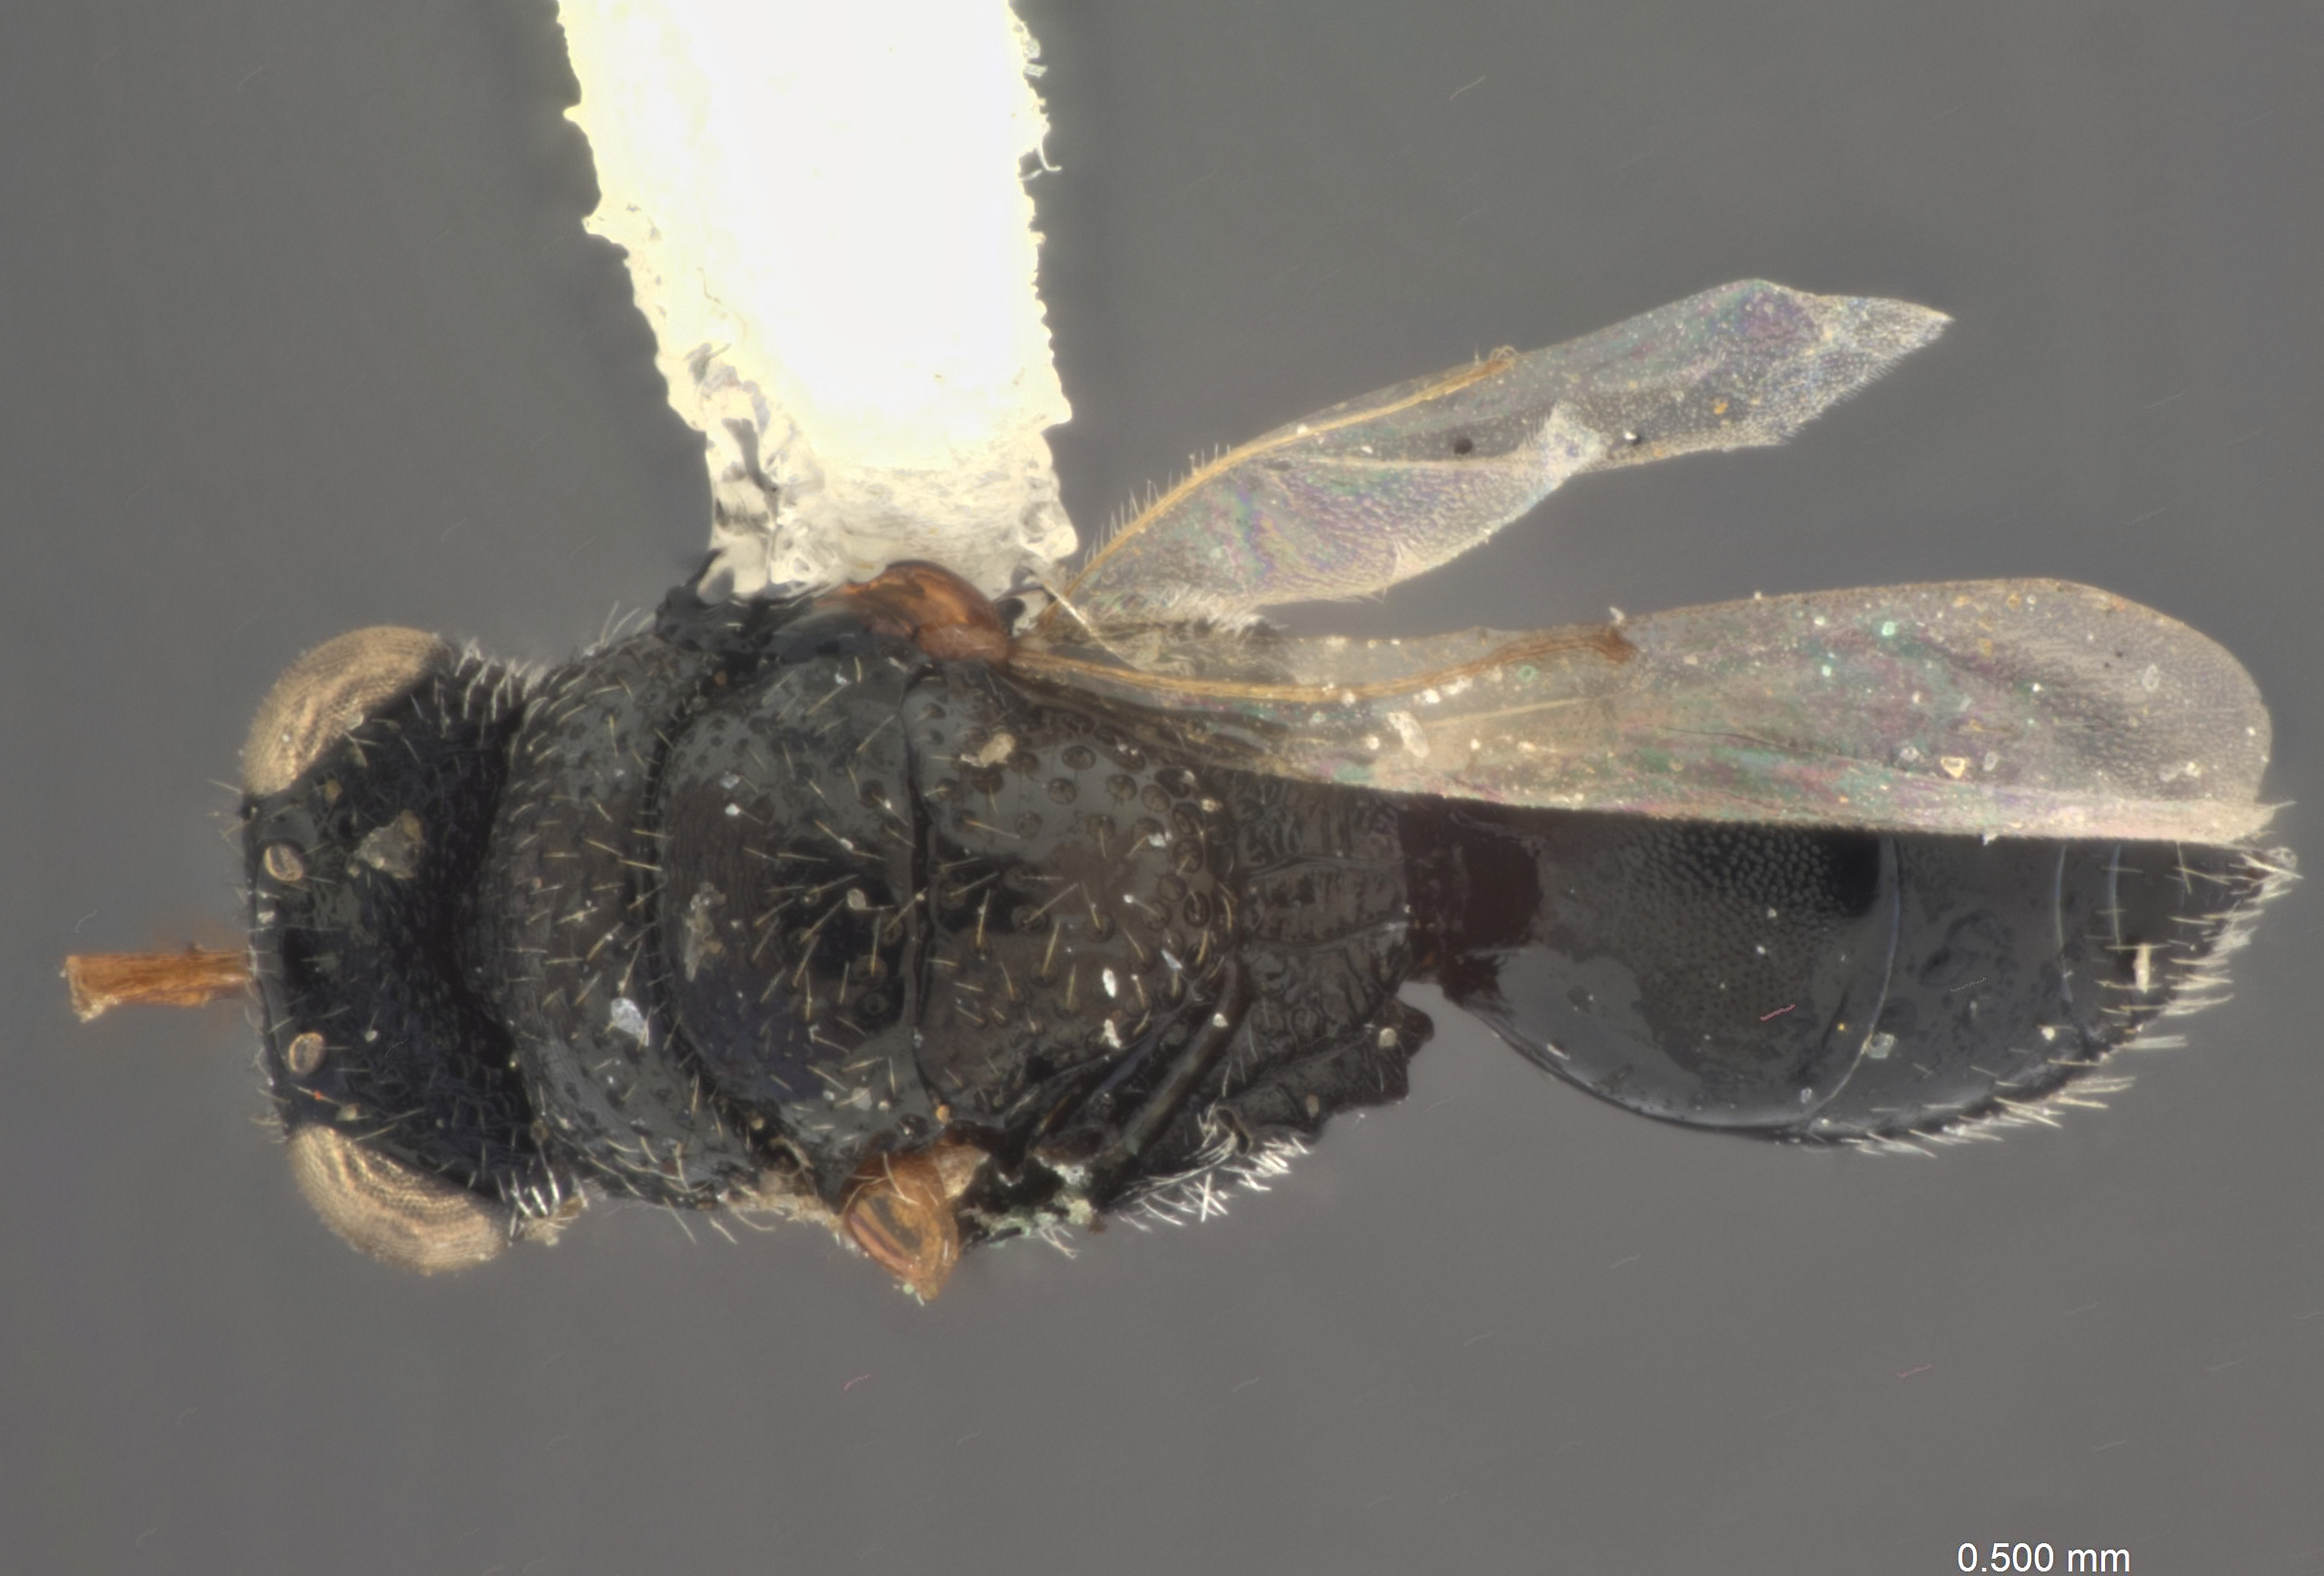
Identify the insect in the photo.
Lasiochalcidia trisulia
